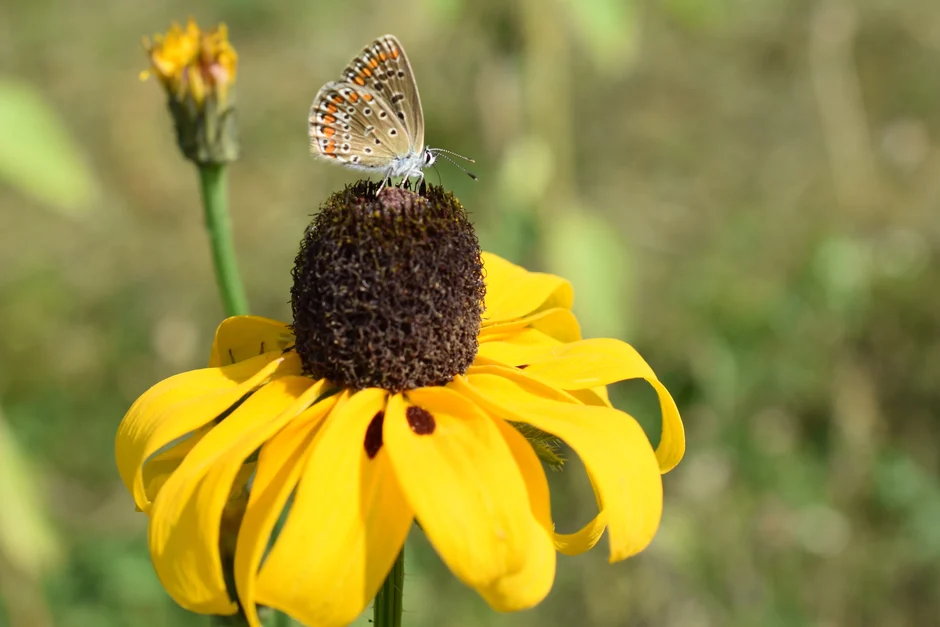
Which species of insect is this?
Polyommatus icarus
